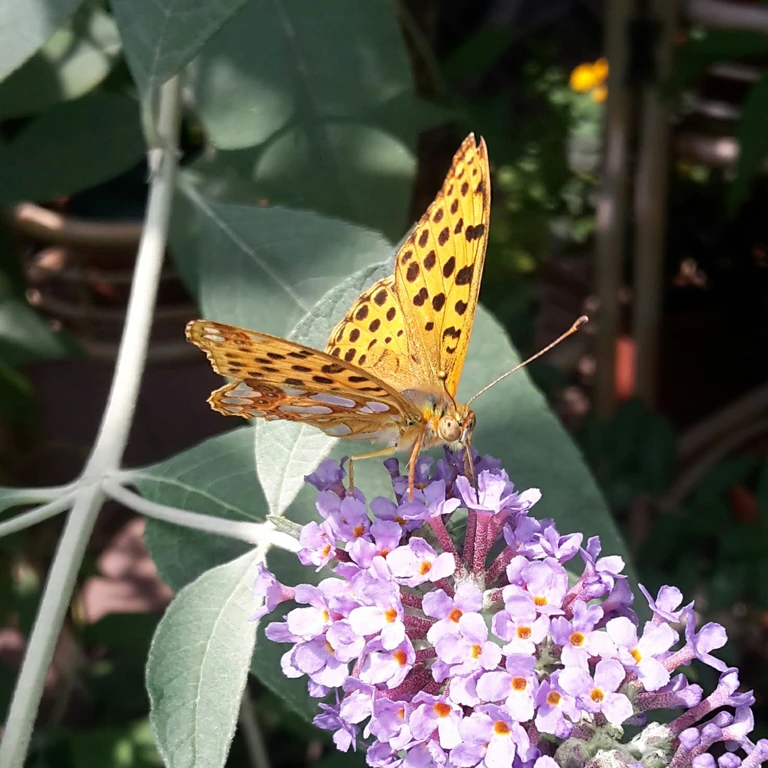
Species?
Issoria lathonia
